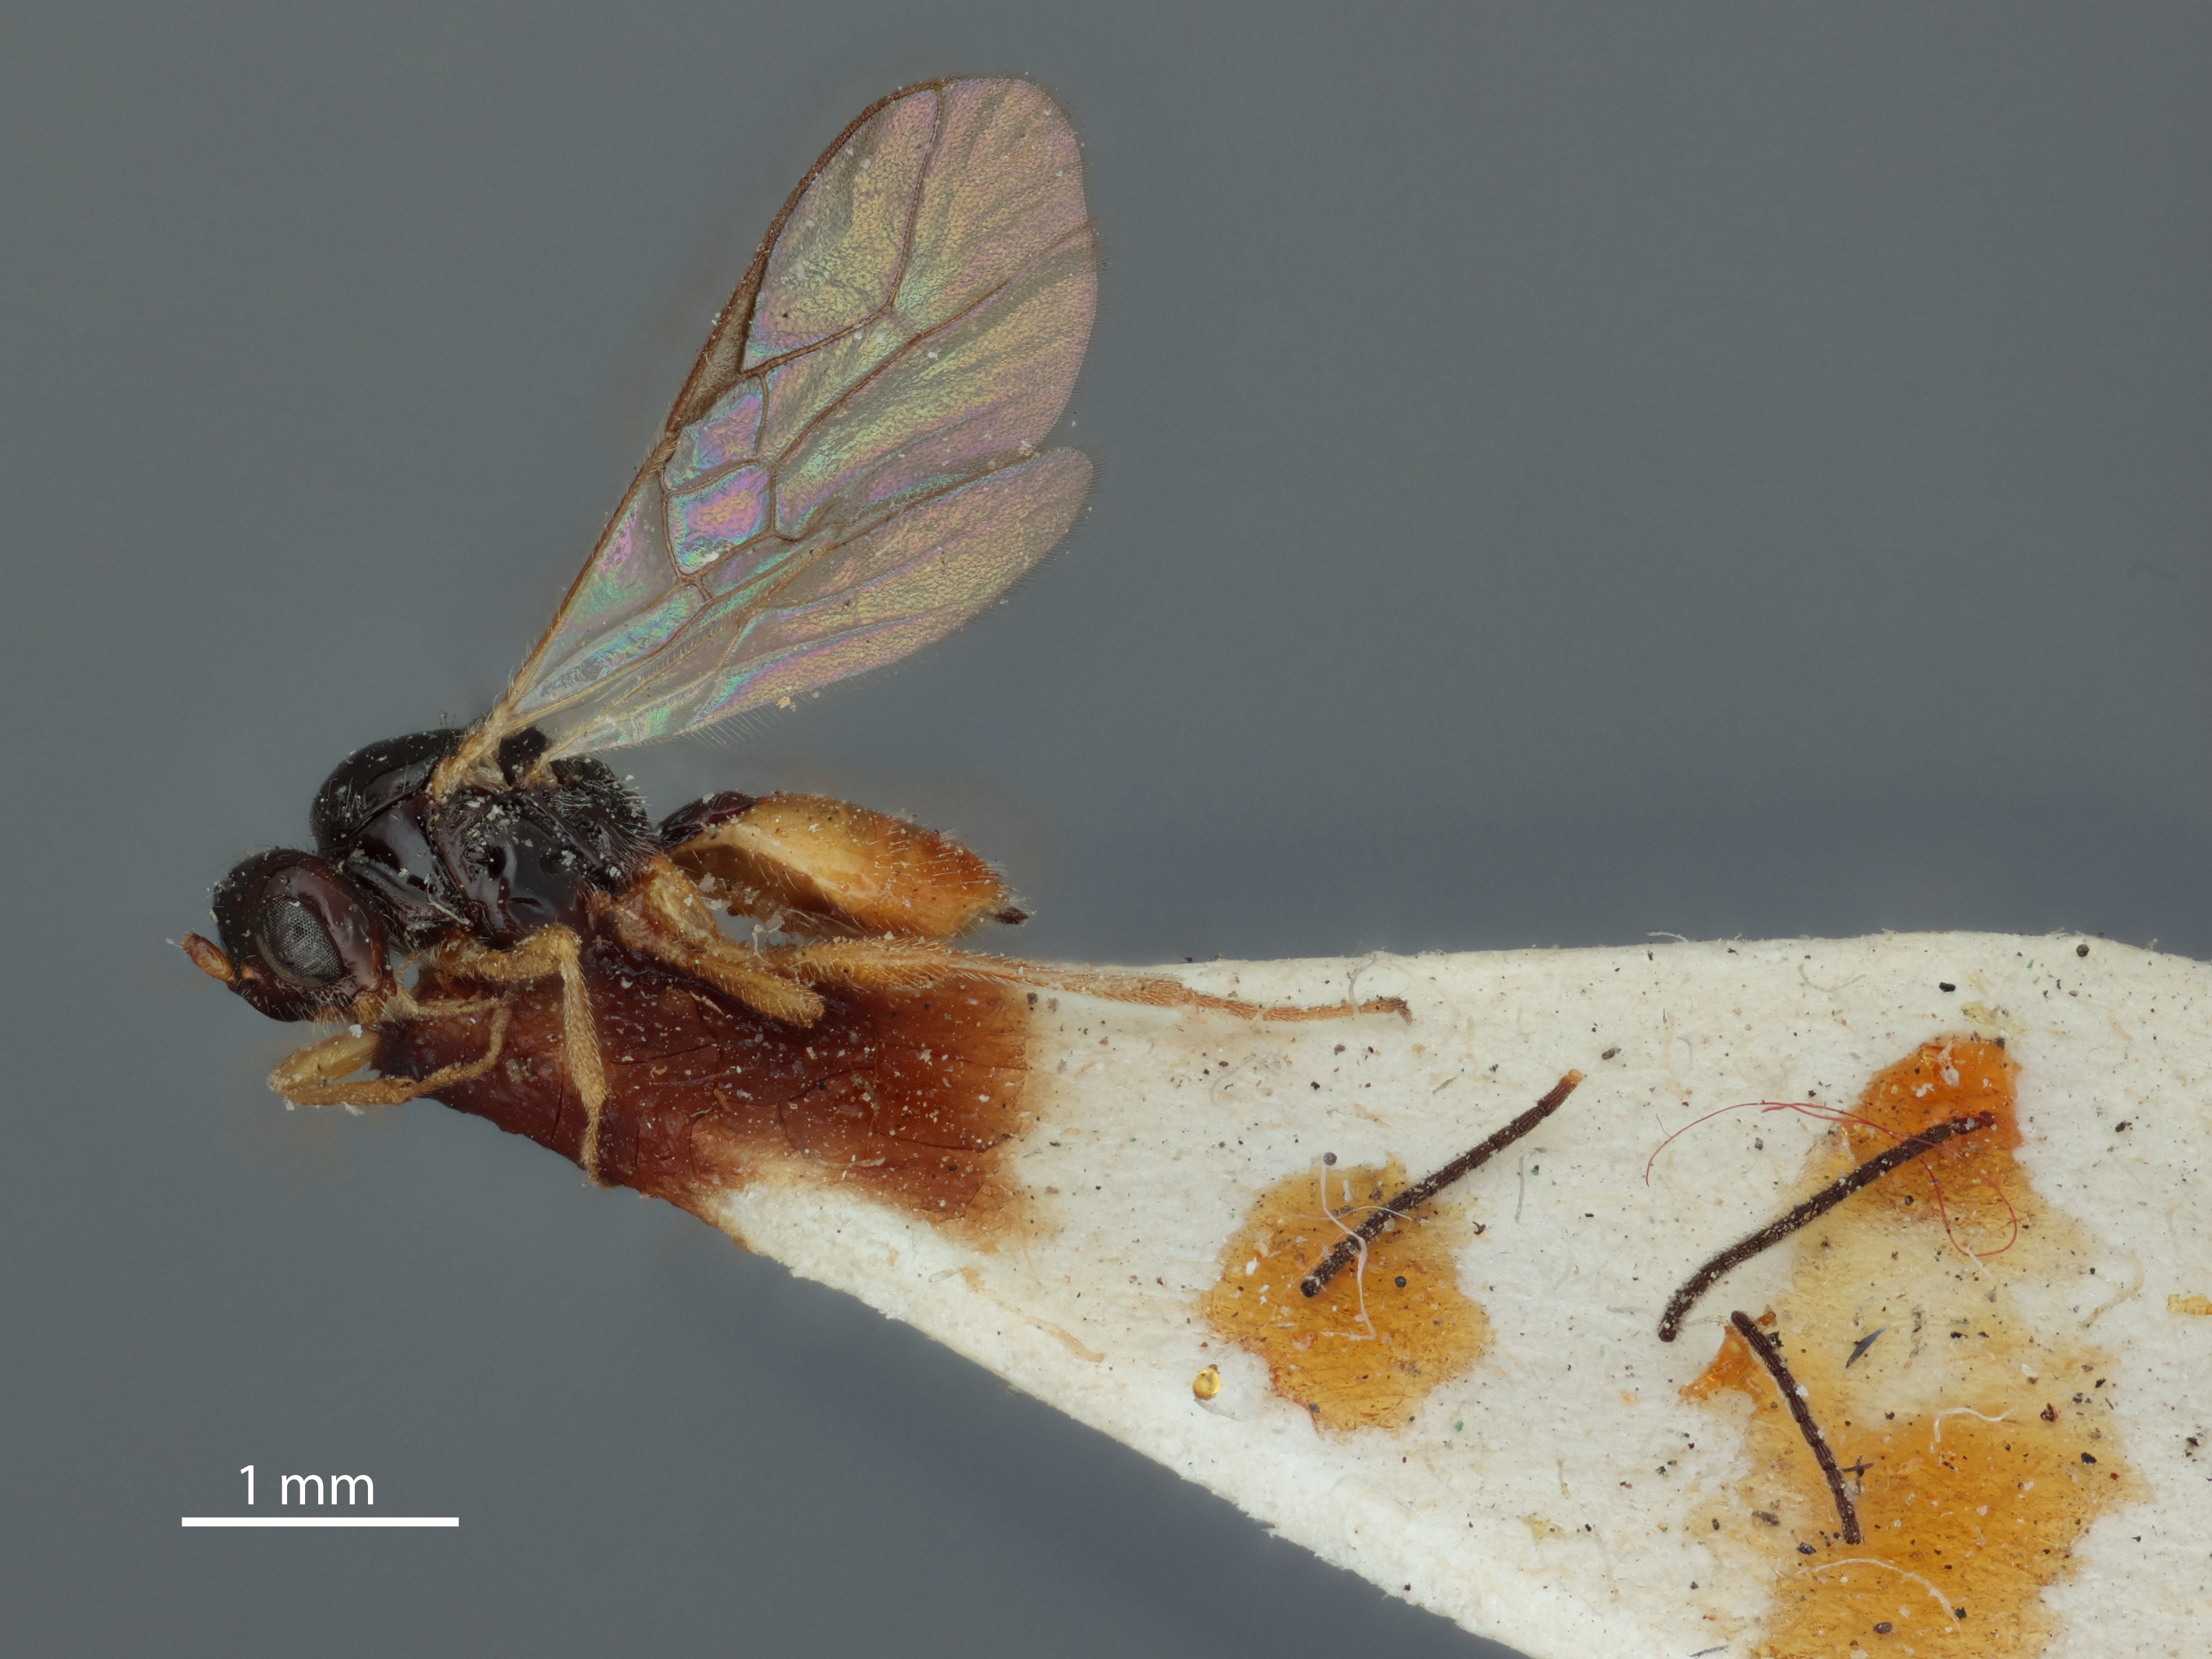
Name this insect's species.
Opius foersteri
